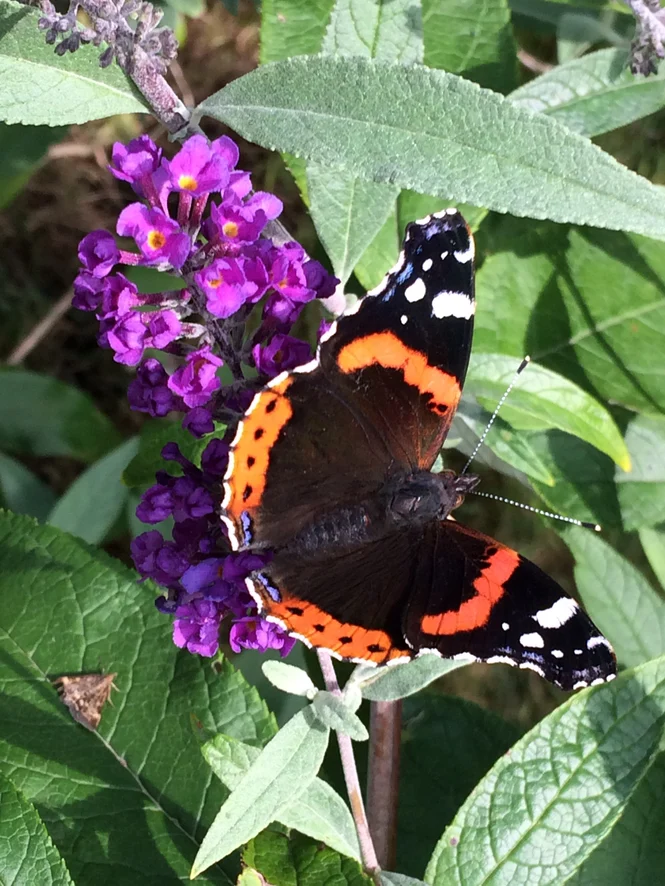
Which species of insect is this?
Vanessa atalanta
